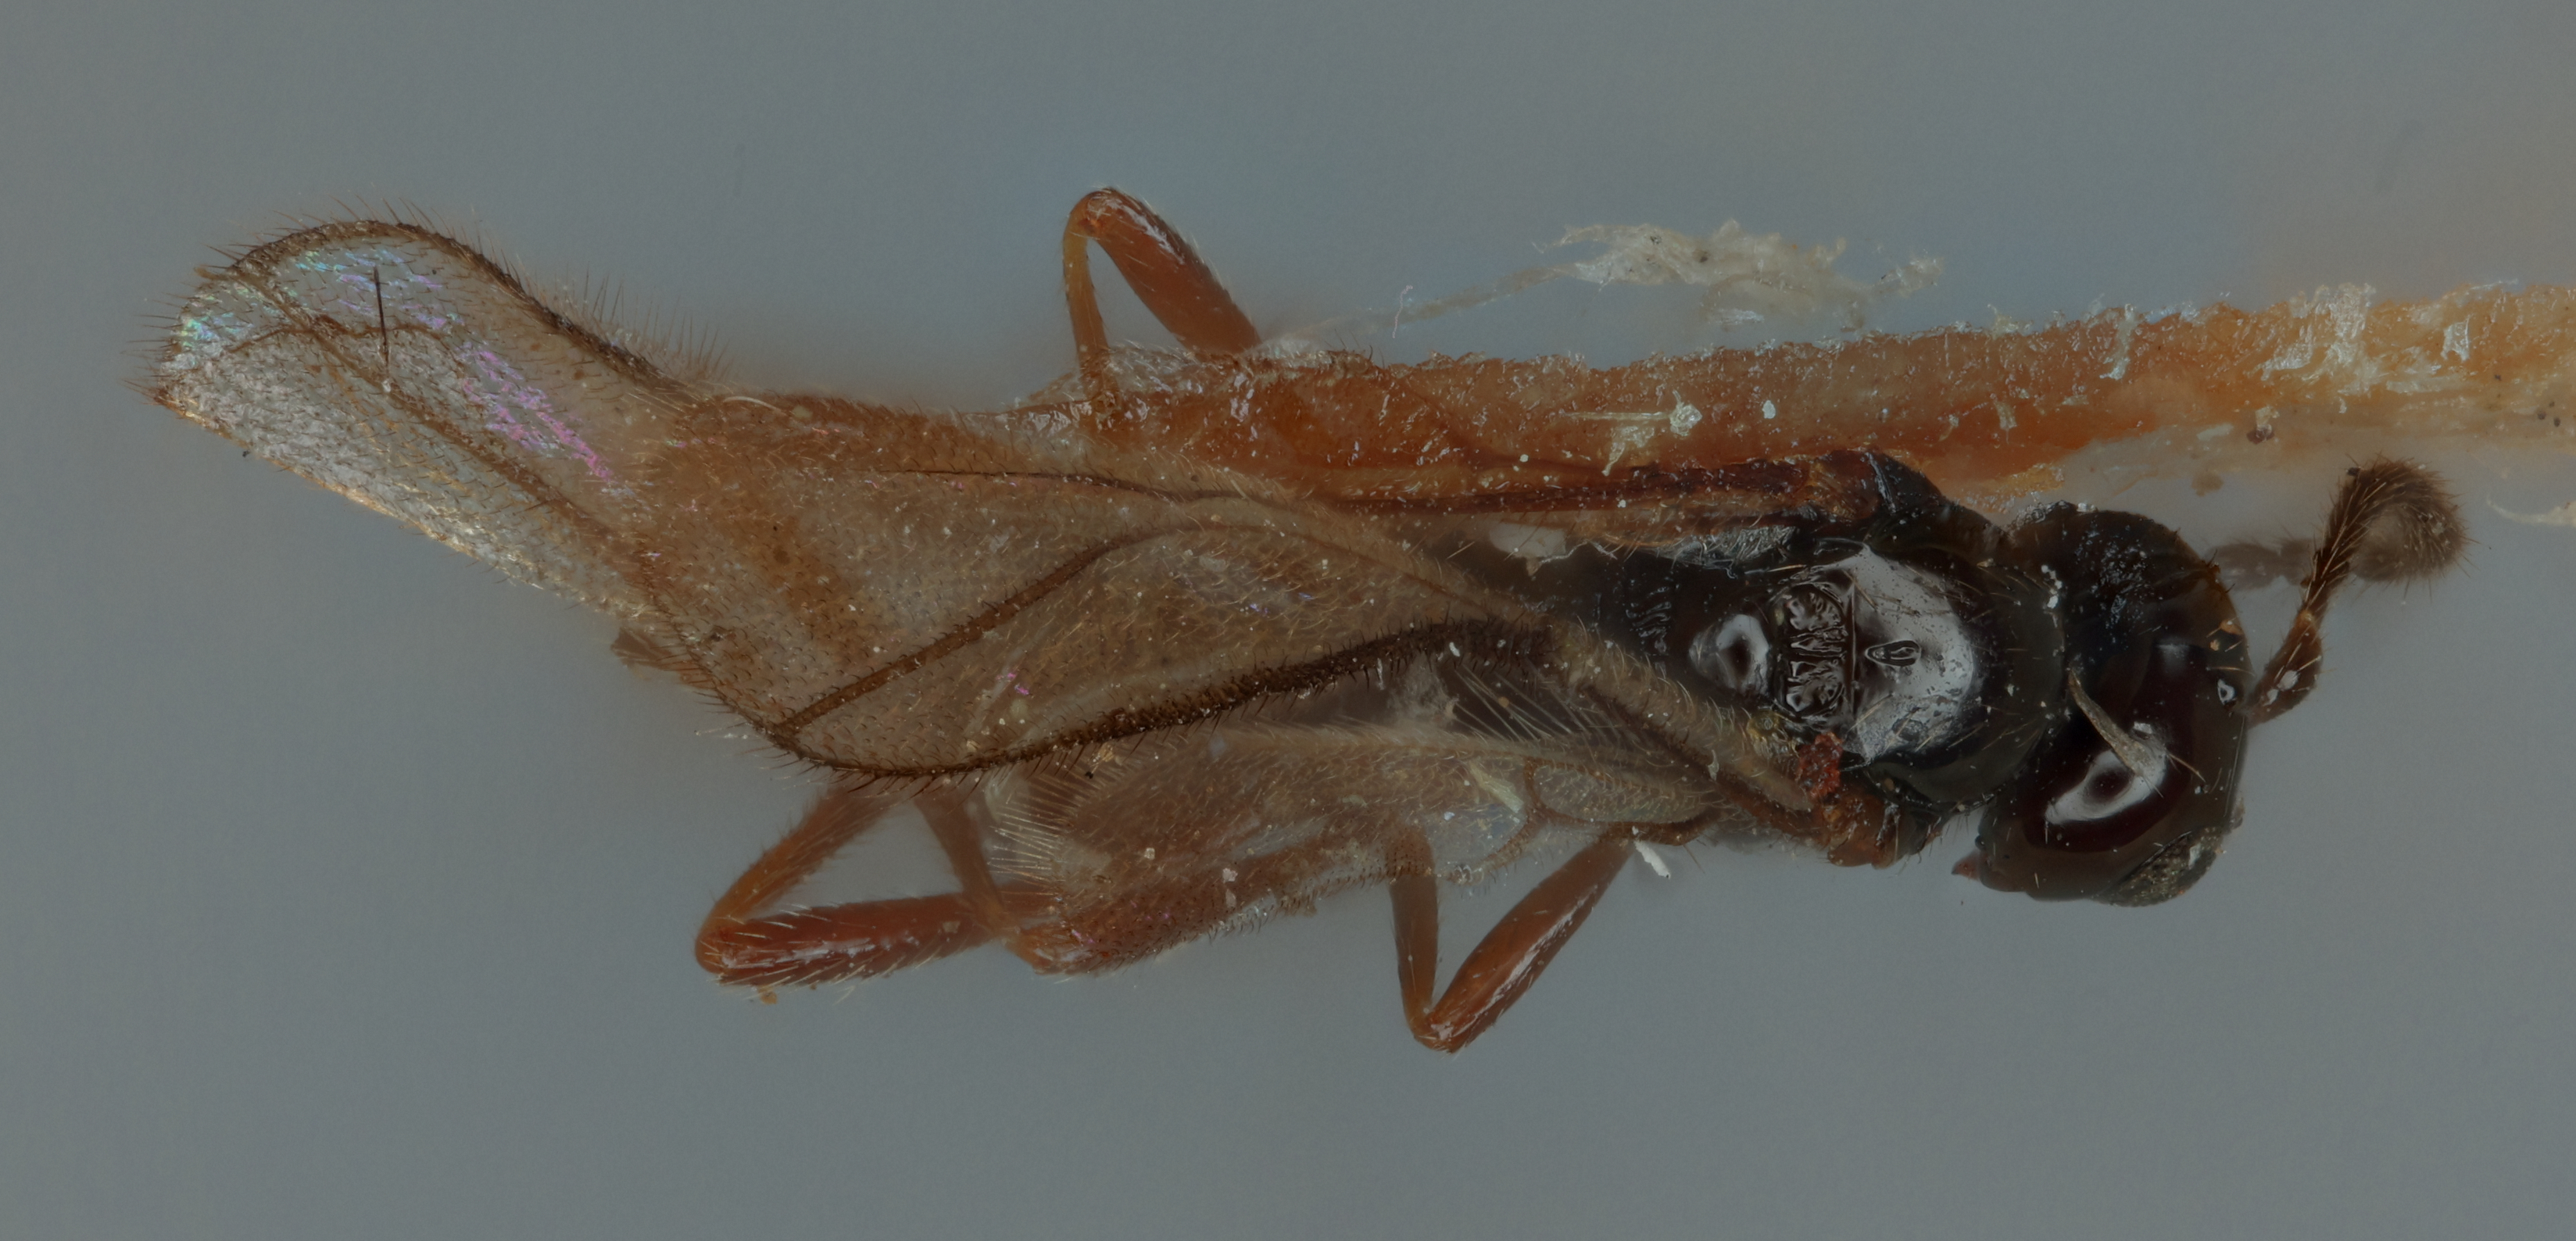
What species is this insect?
Synaldis alfalfae
